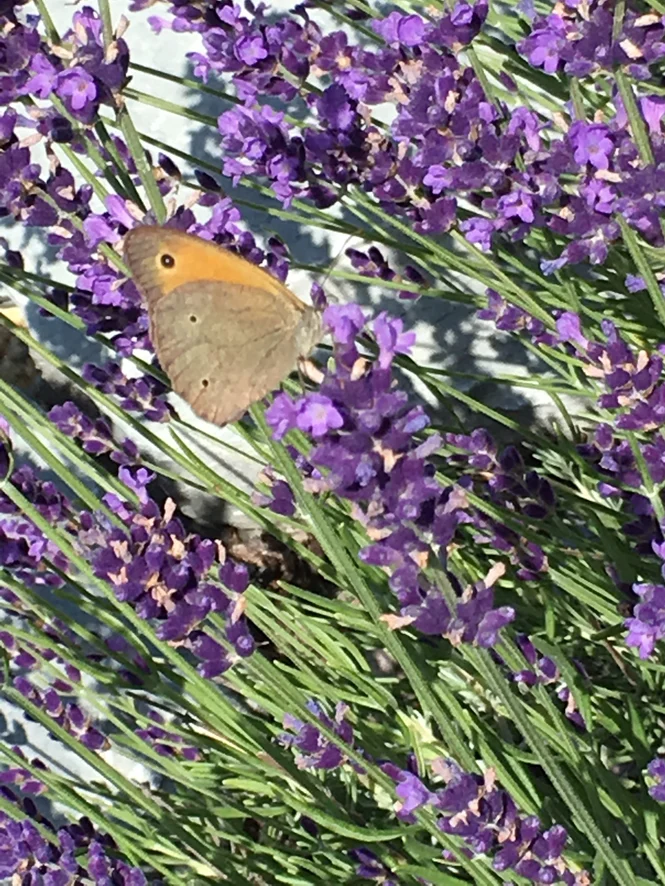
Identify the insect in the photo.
Maniola jurtina
